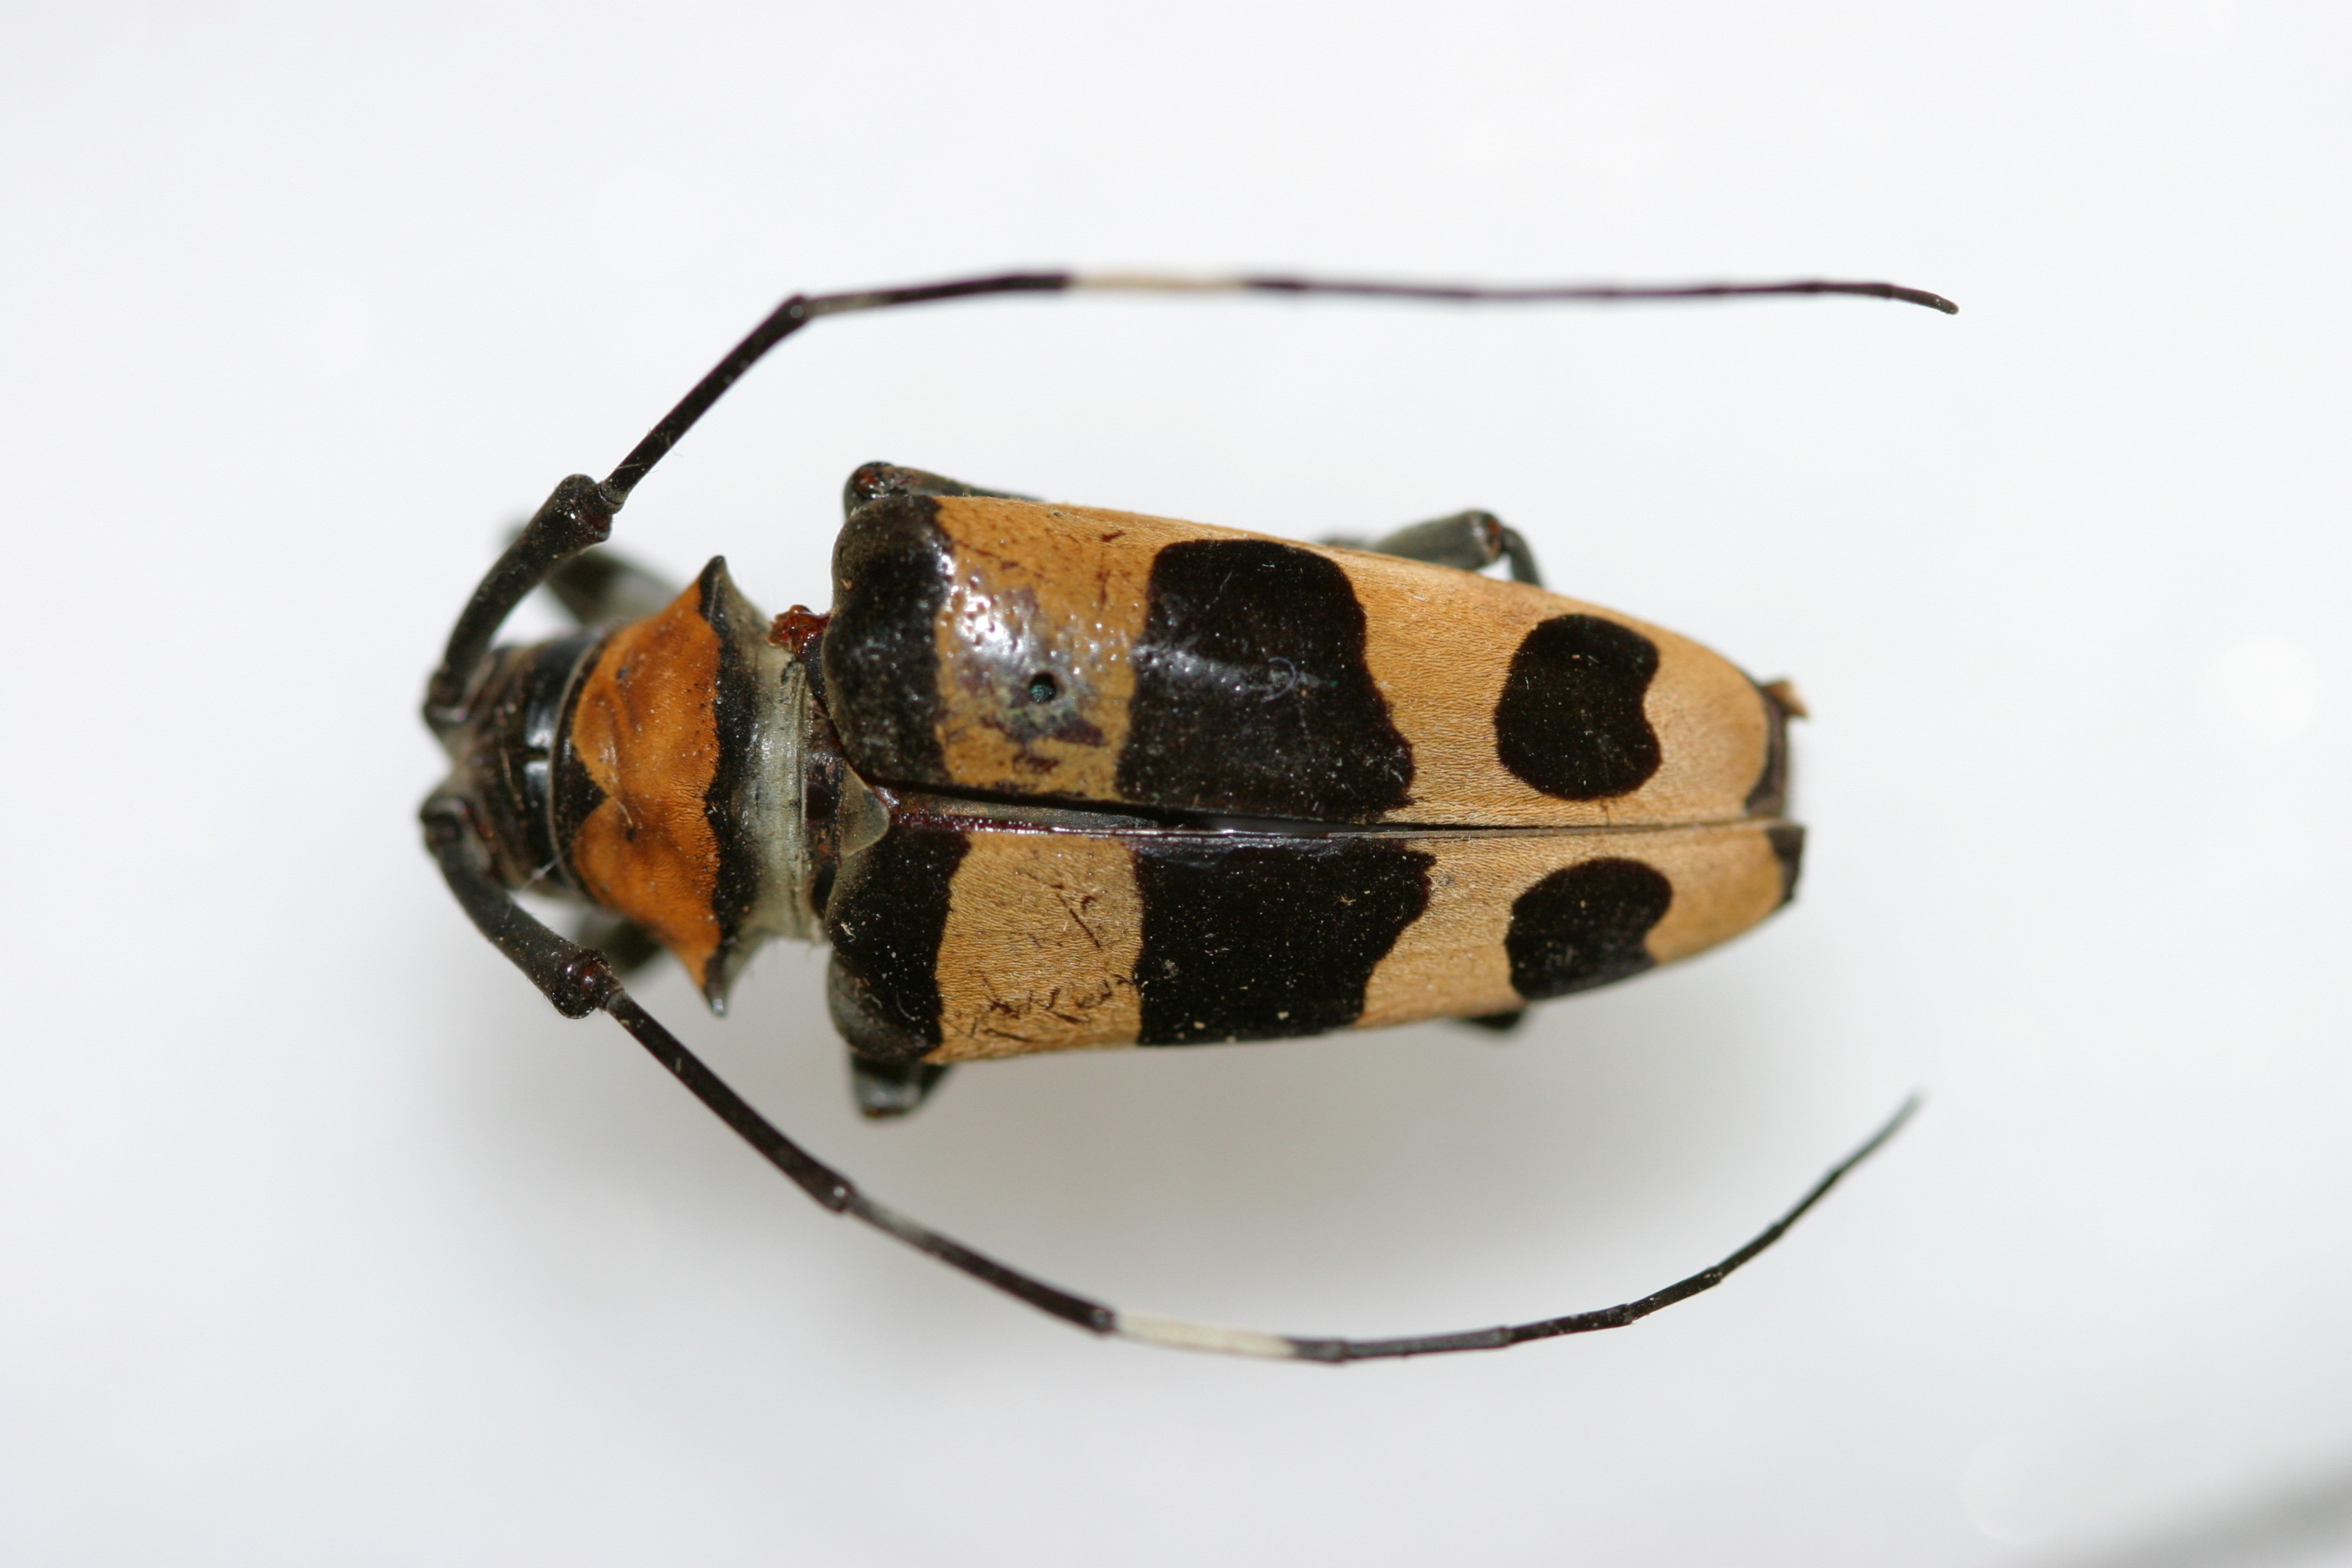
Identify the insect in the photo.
Cereopsius quaestor
